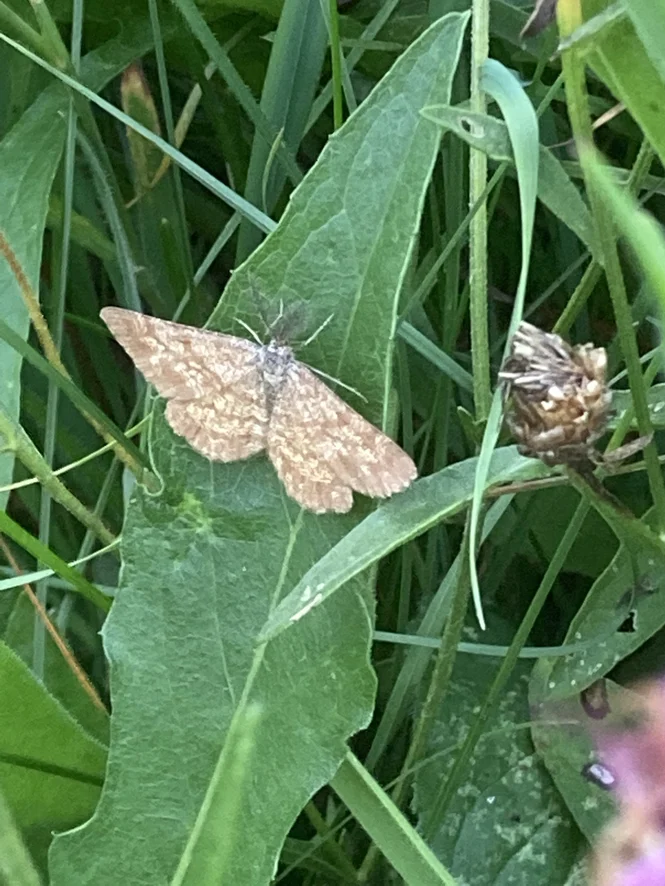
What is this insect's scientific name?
Ematurga atomaria
